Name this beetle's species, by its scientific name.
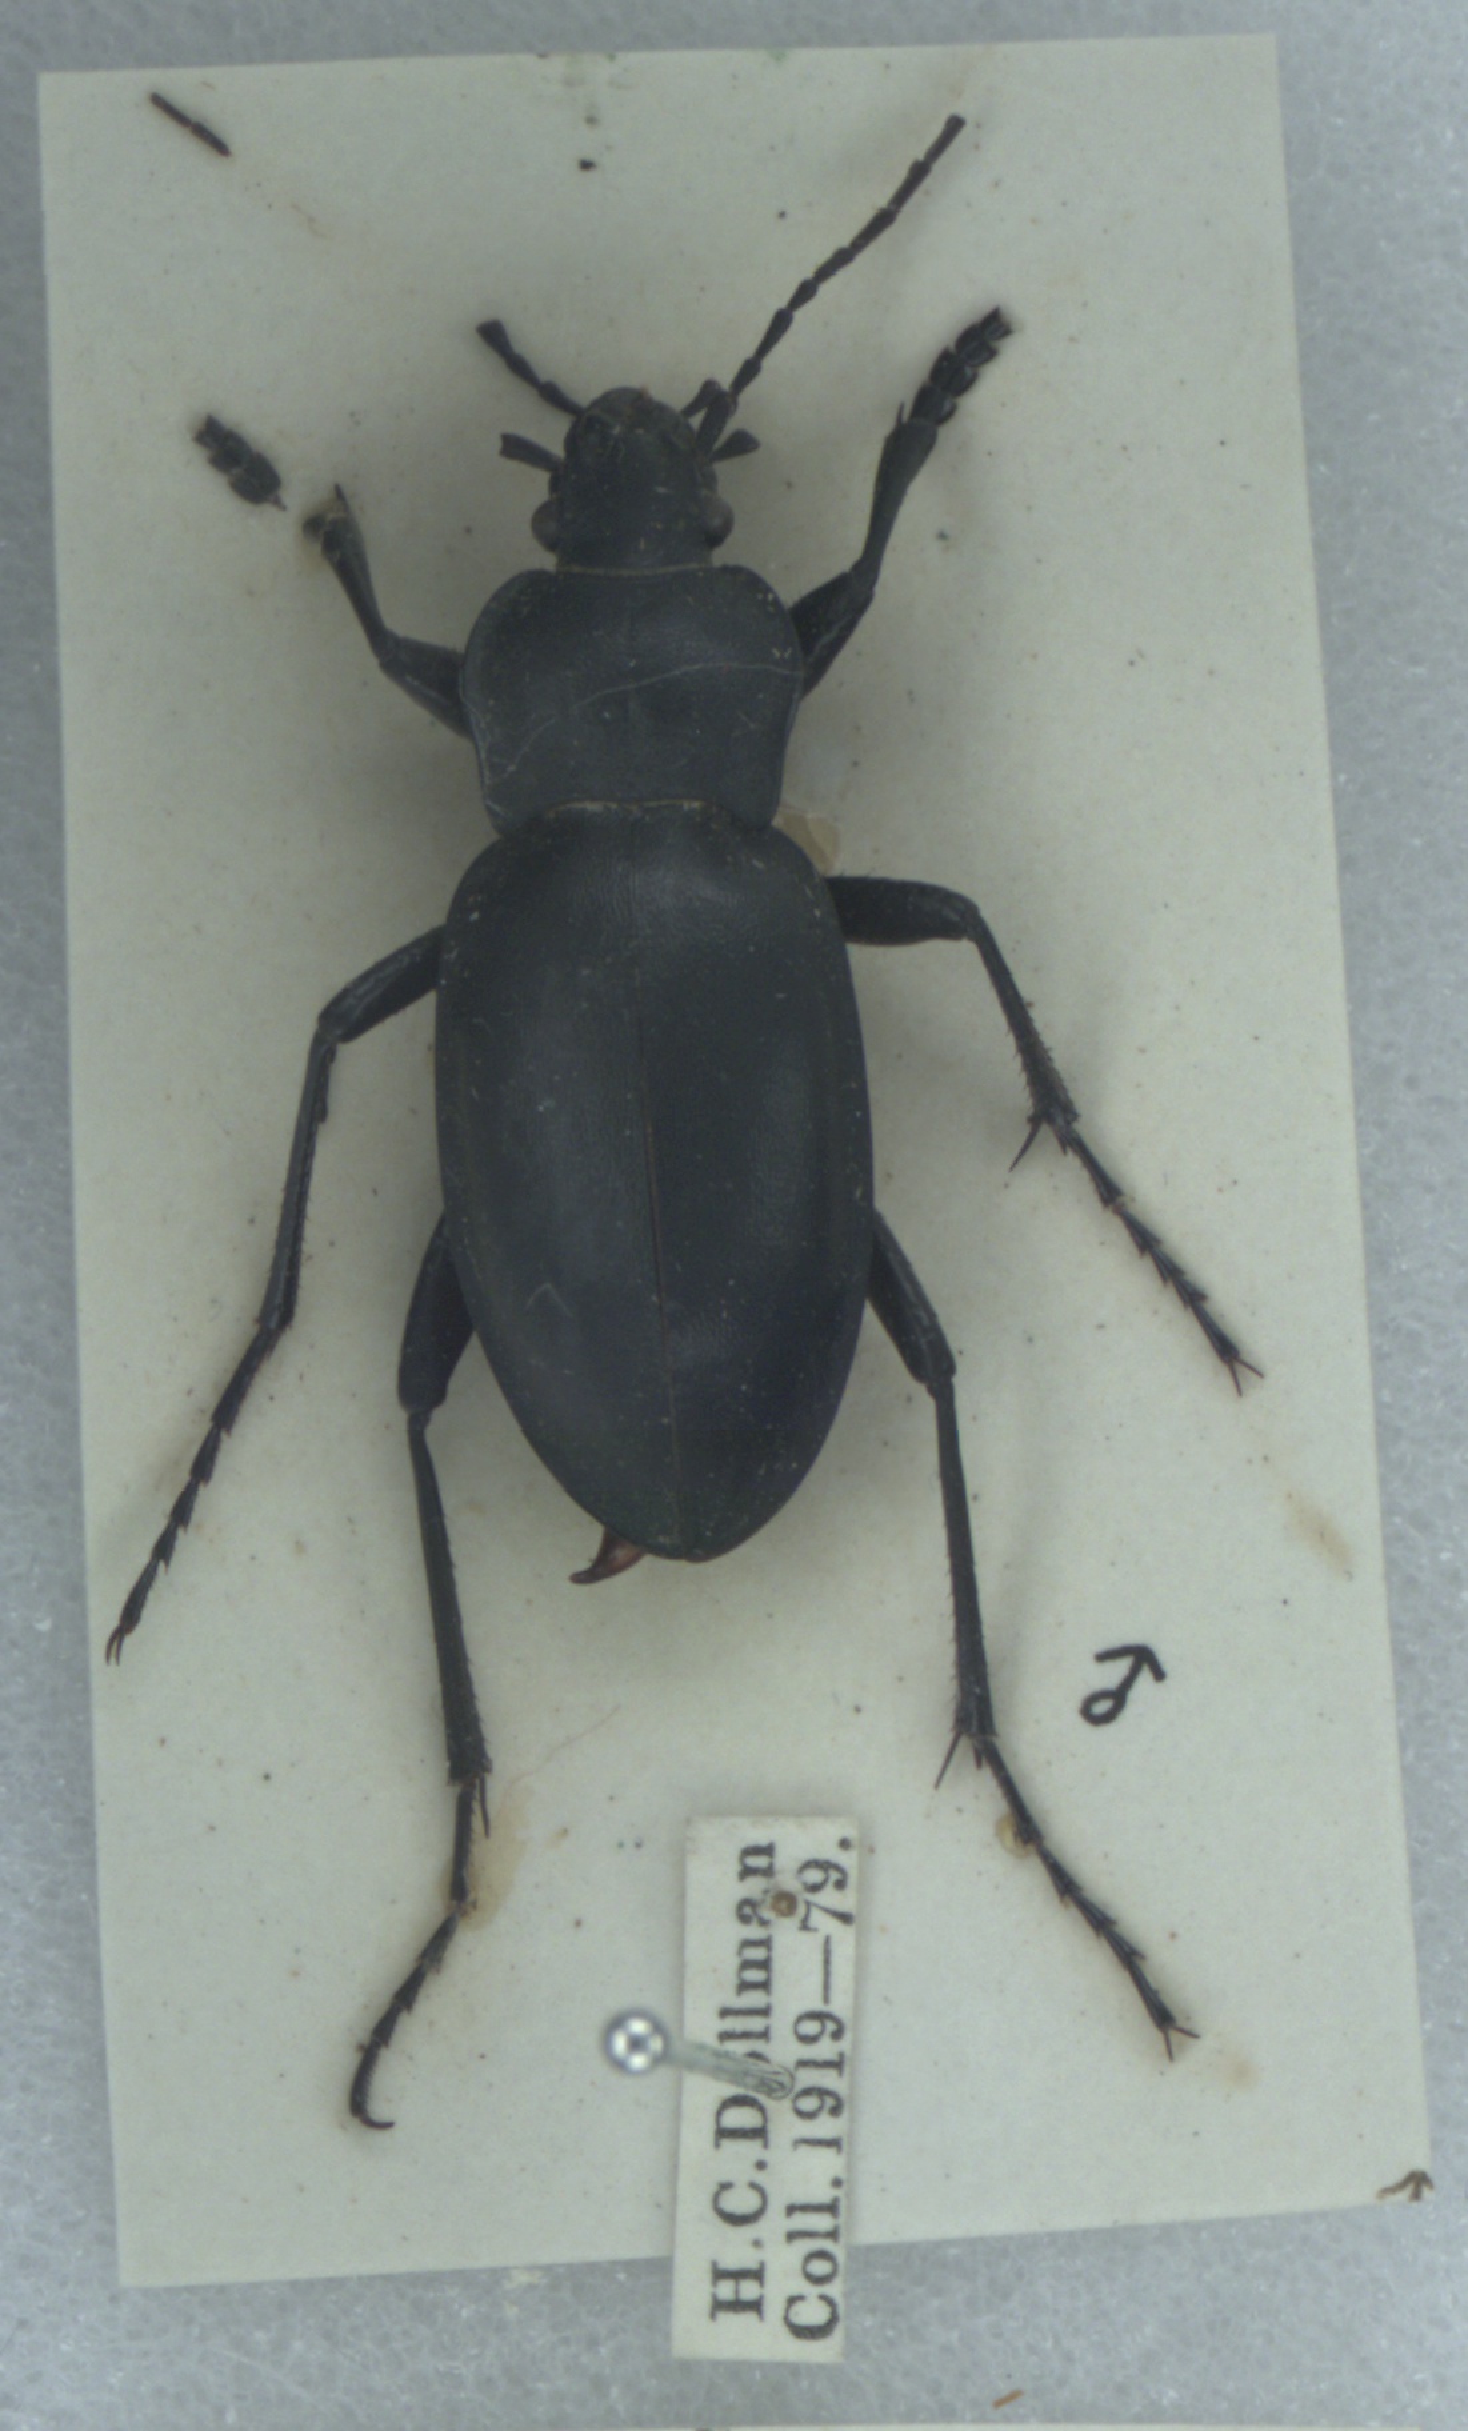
Carabus glabratus
